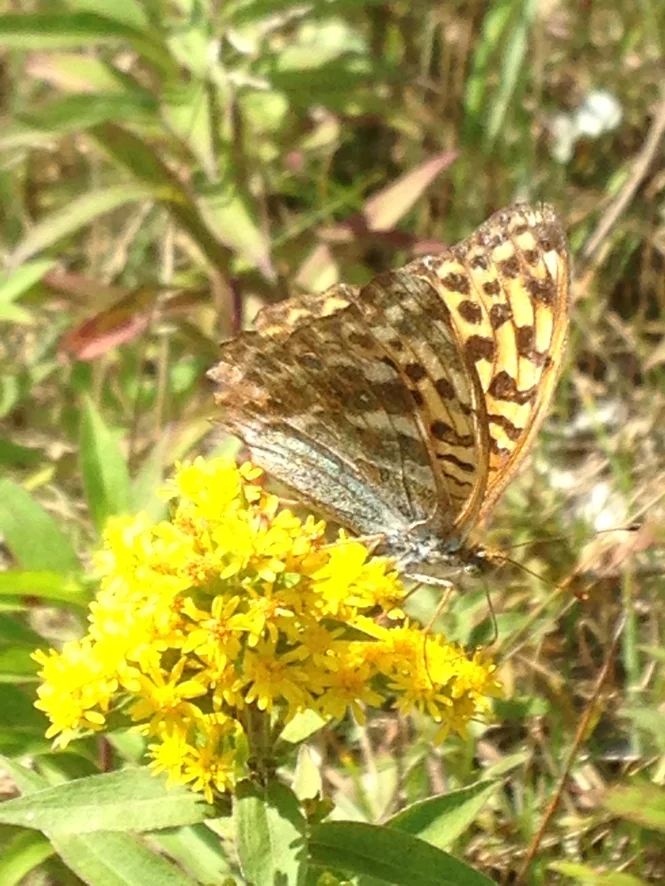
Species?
Argynnis paphia
